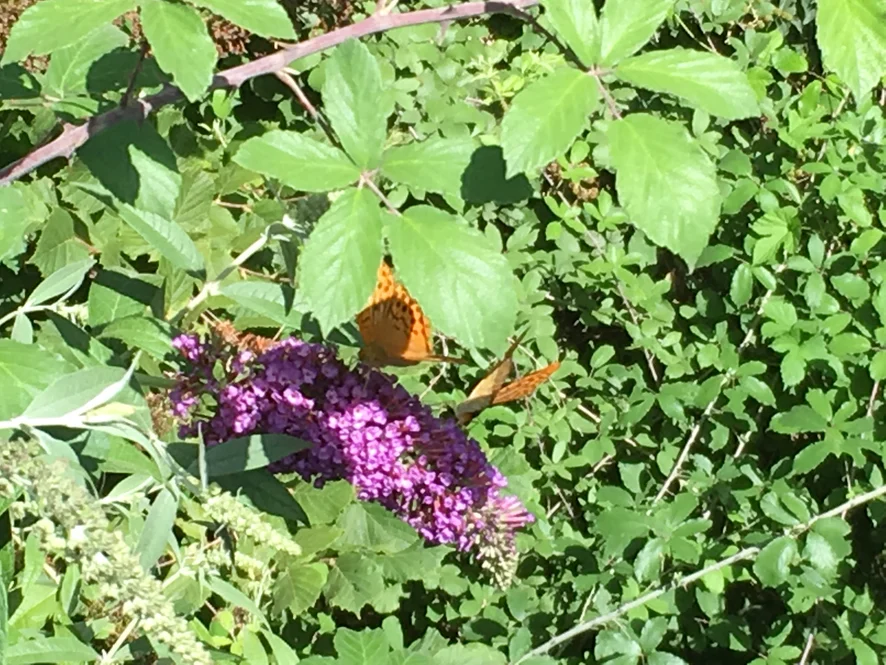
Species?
Argynnis paphia
